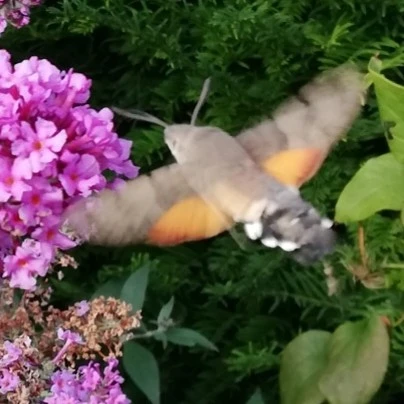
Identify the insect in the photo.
Macroglossum stellatarum
